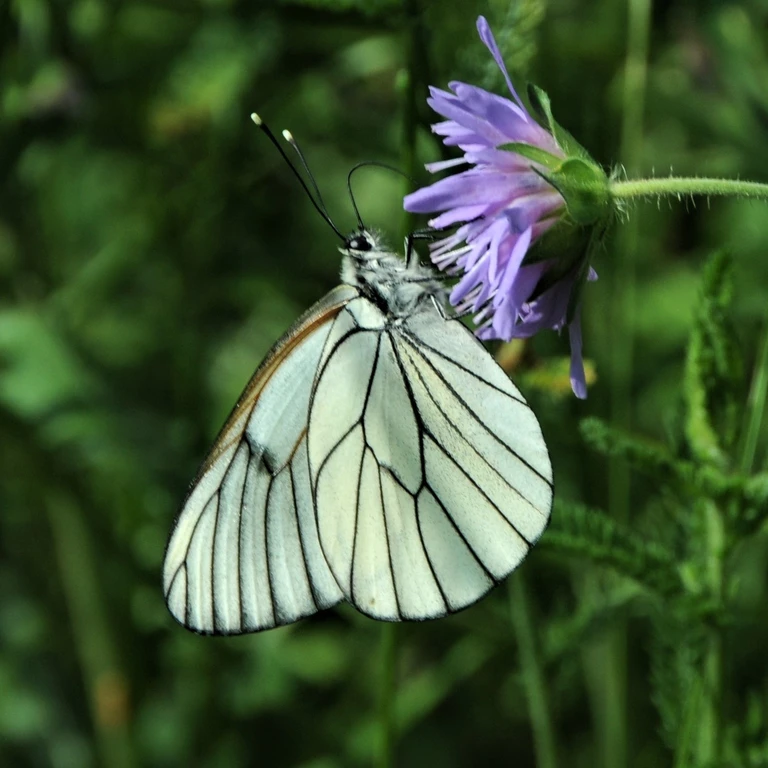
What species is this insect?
Aporia crataegi
